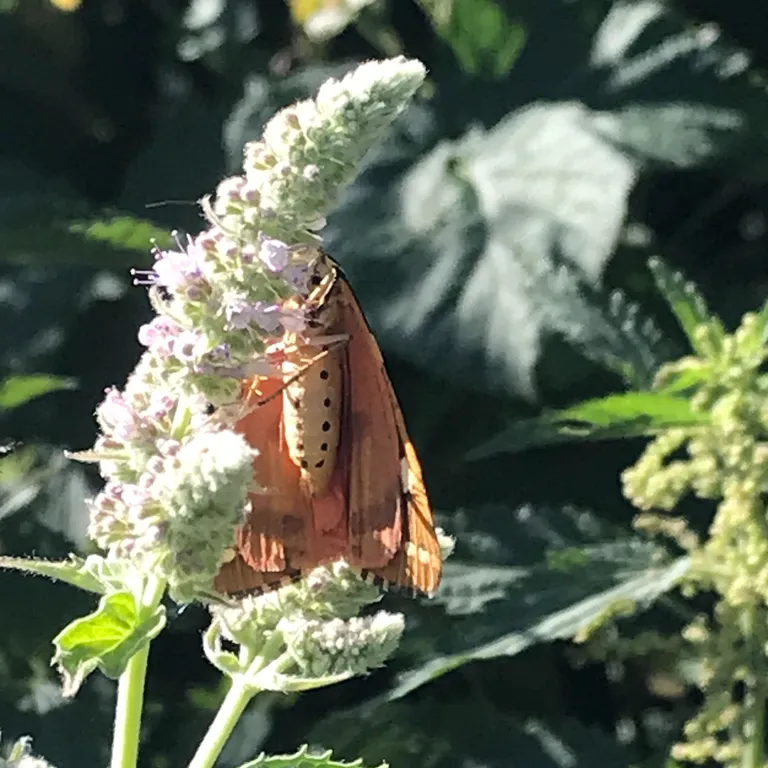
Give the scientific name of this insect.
Euplagia quadripunctaria
